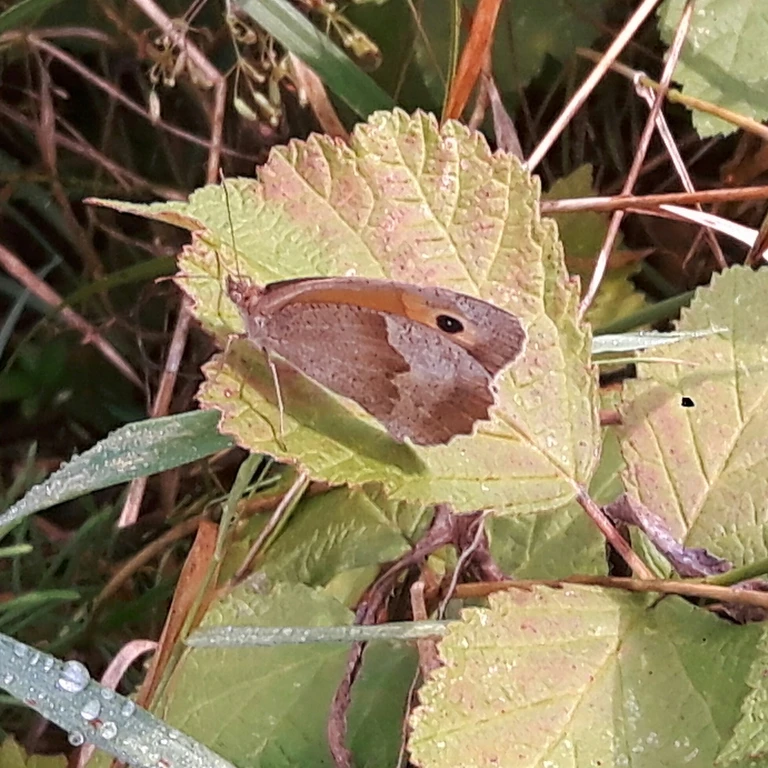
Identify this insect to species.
Maniola jurtina
